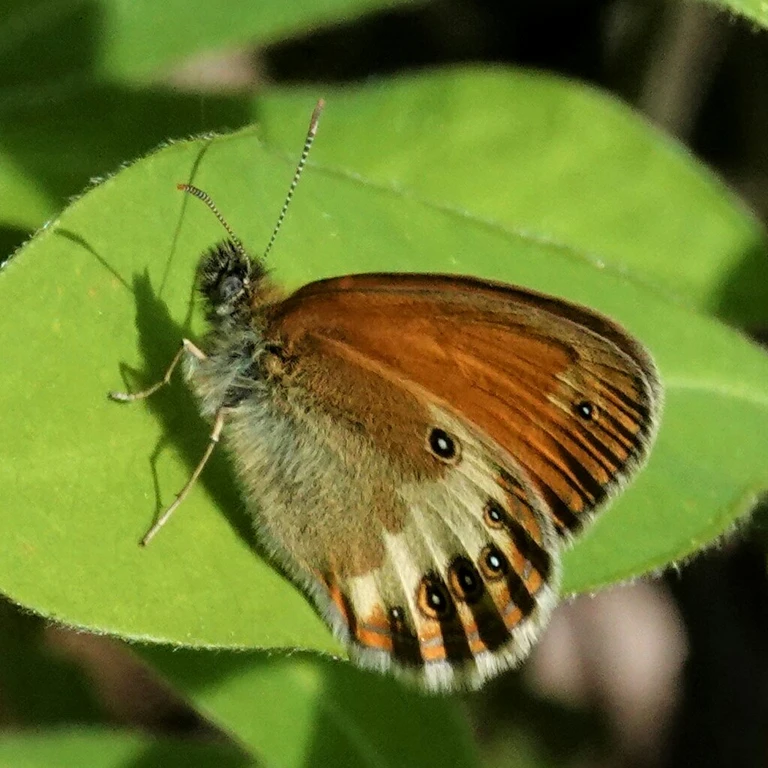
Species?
Coenonympha arcania
